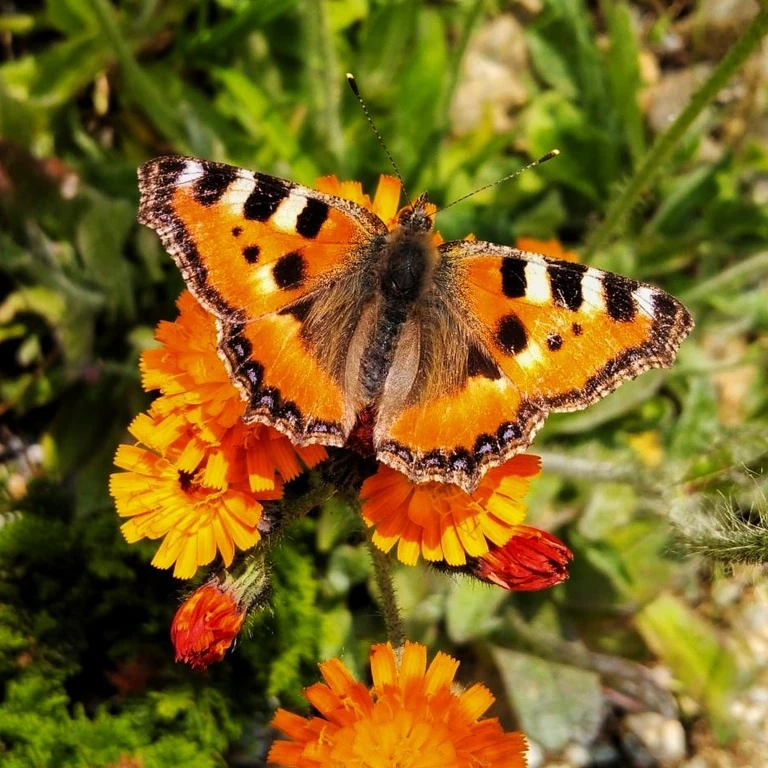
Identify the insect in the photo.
Aglais urticae
